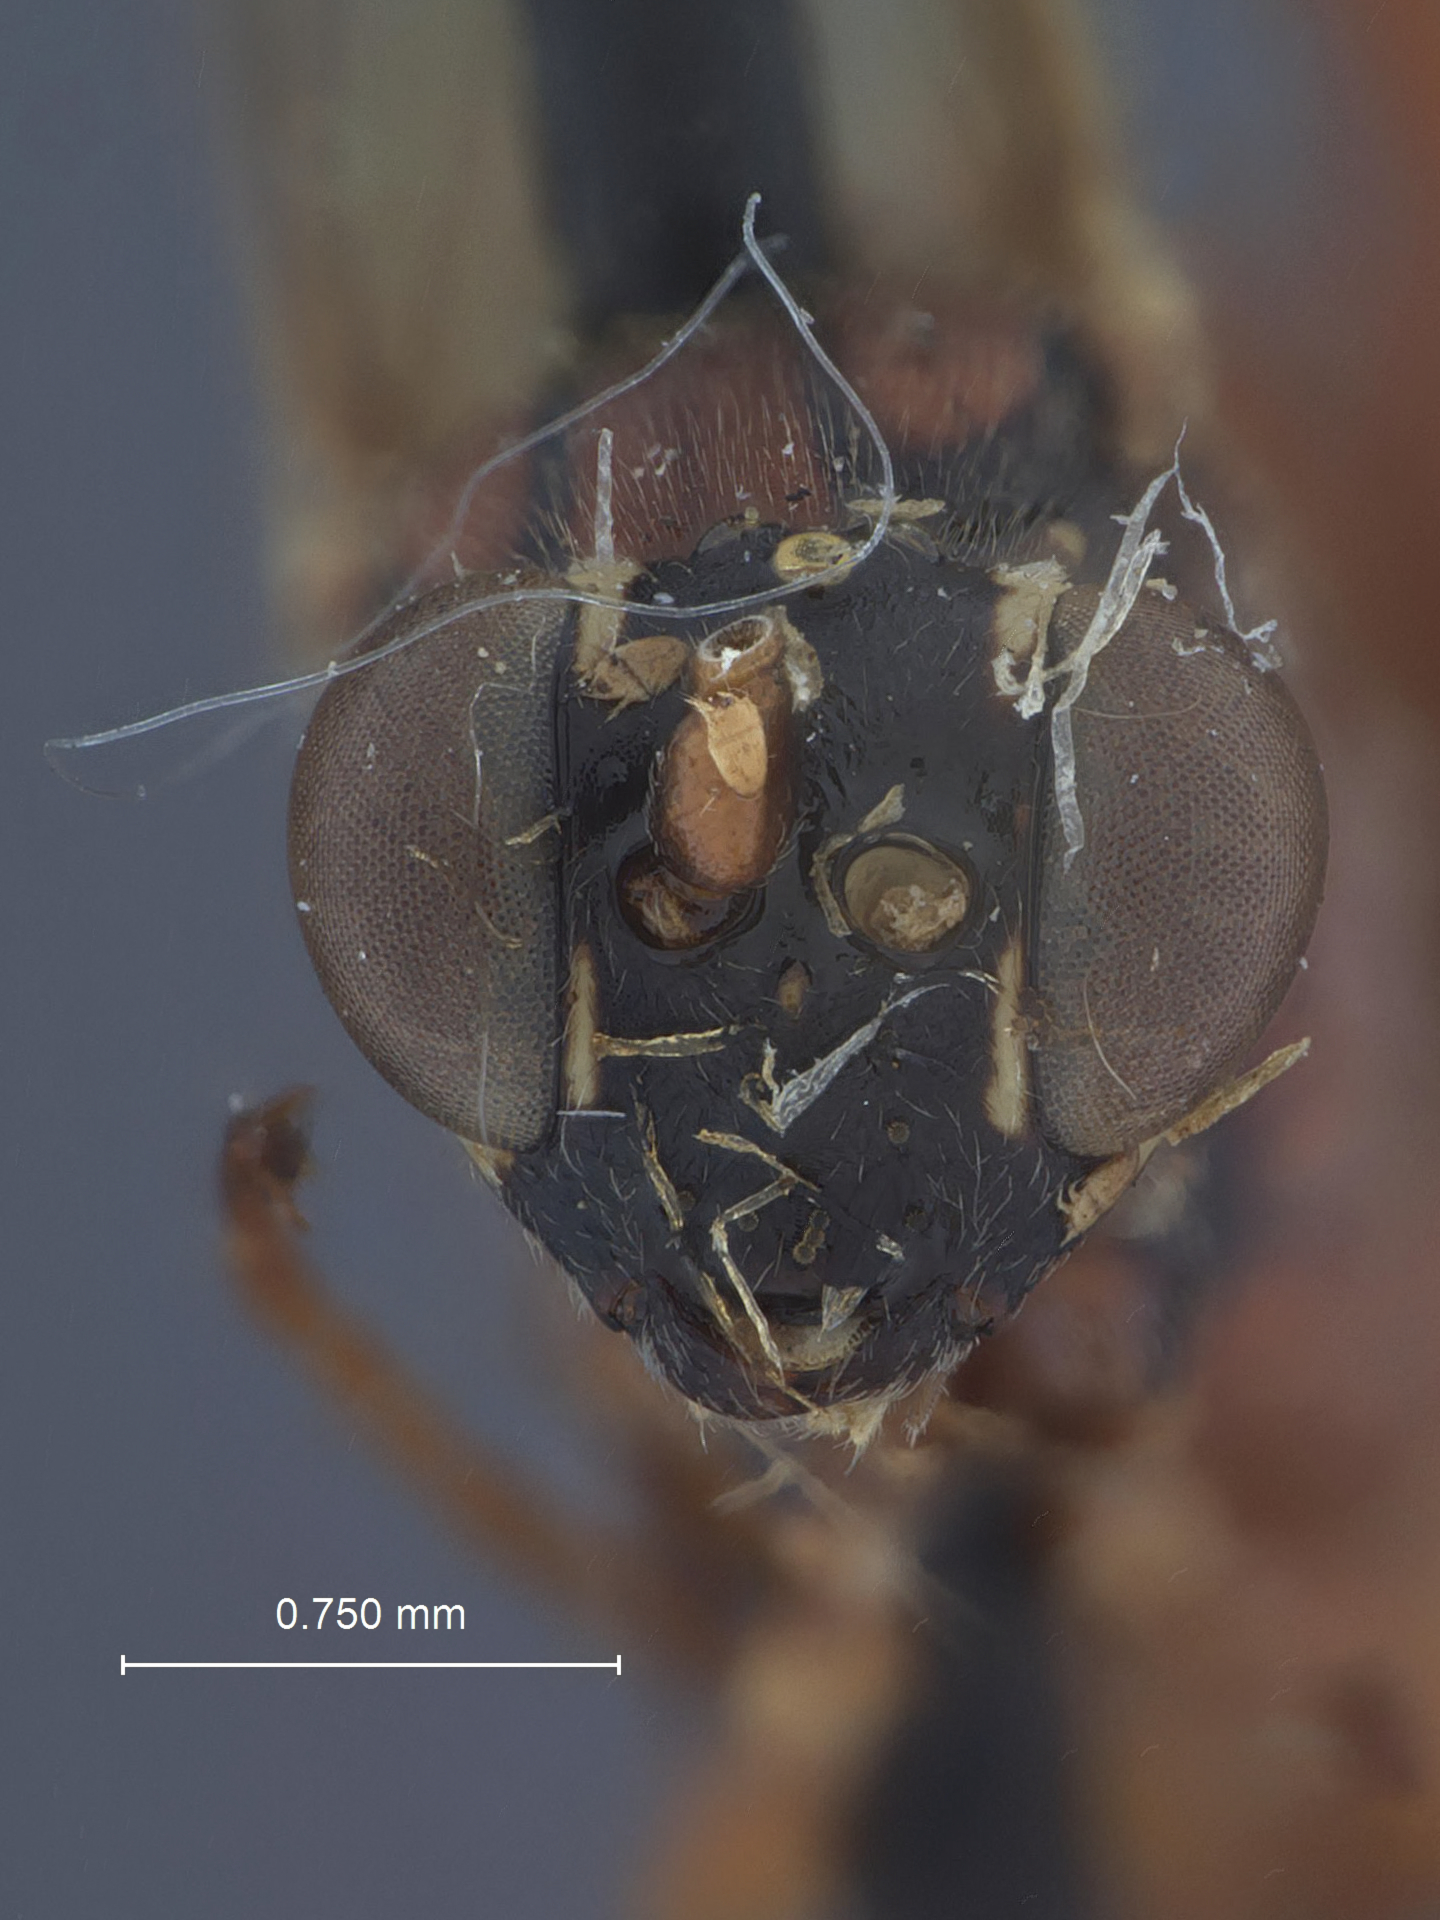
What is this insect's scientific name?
Ischnus sparsus
